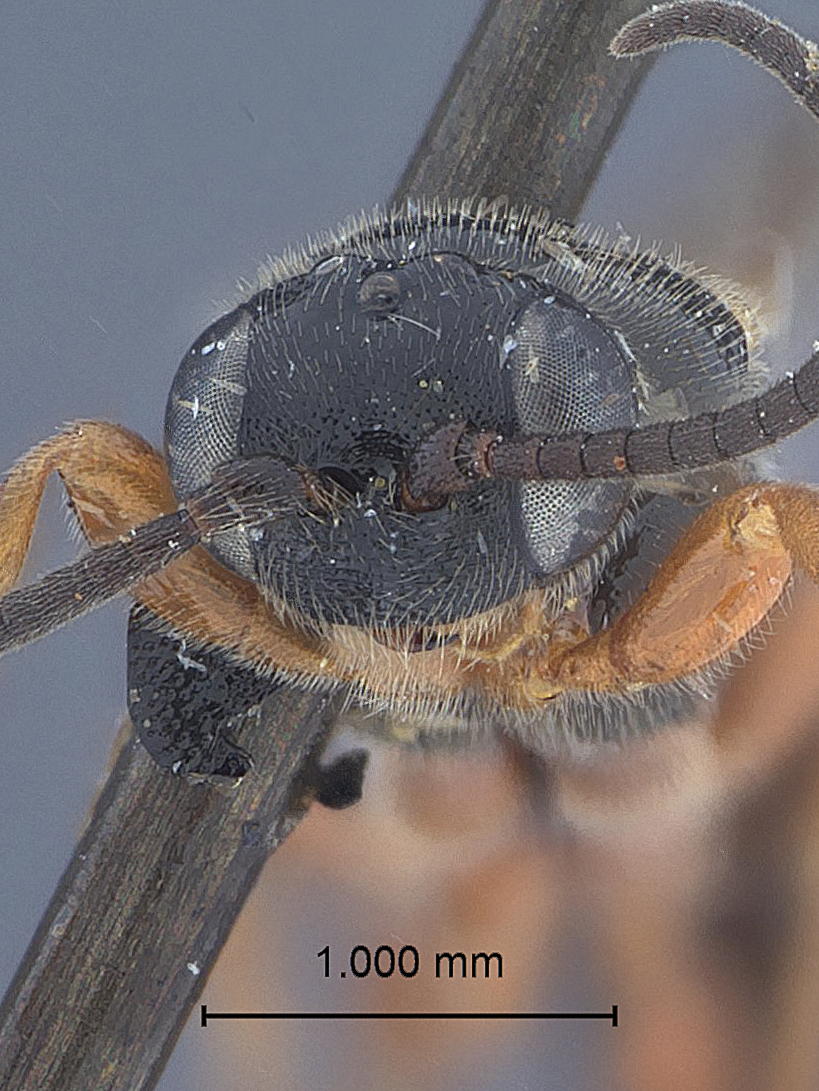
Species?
Carria dreisbachi
